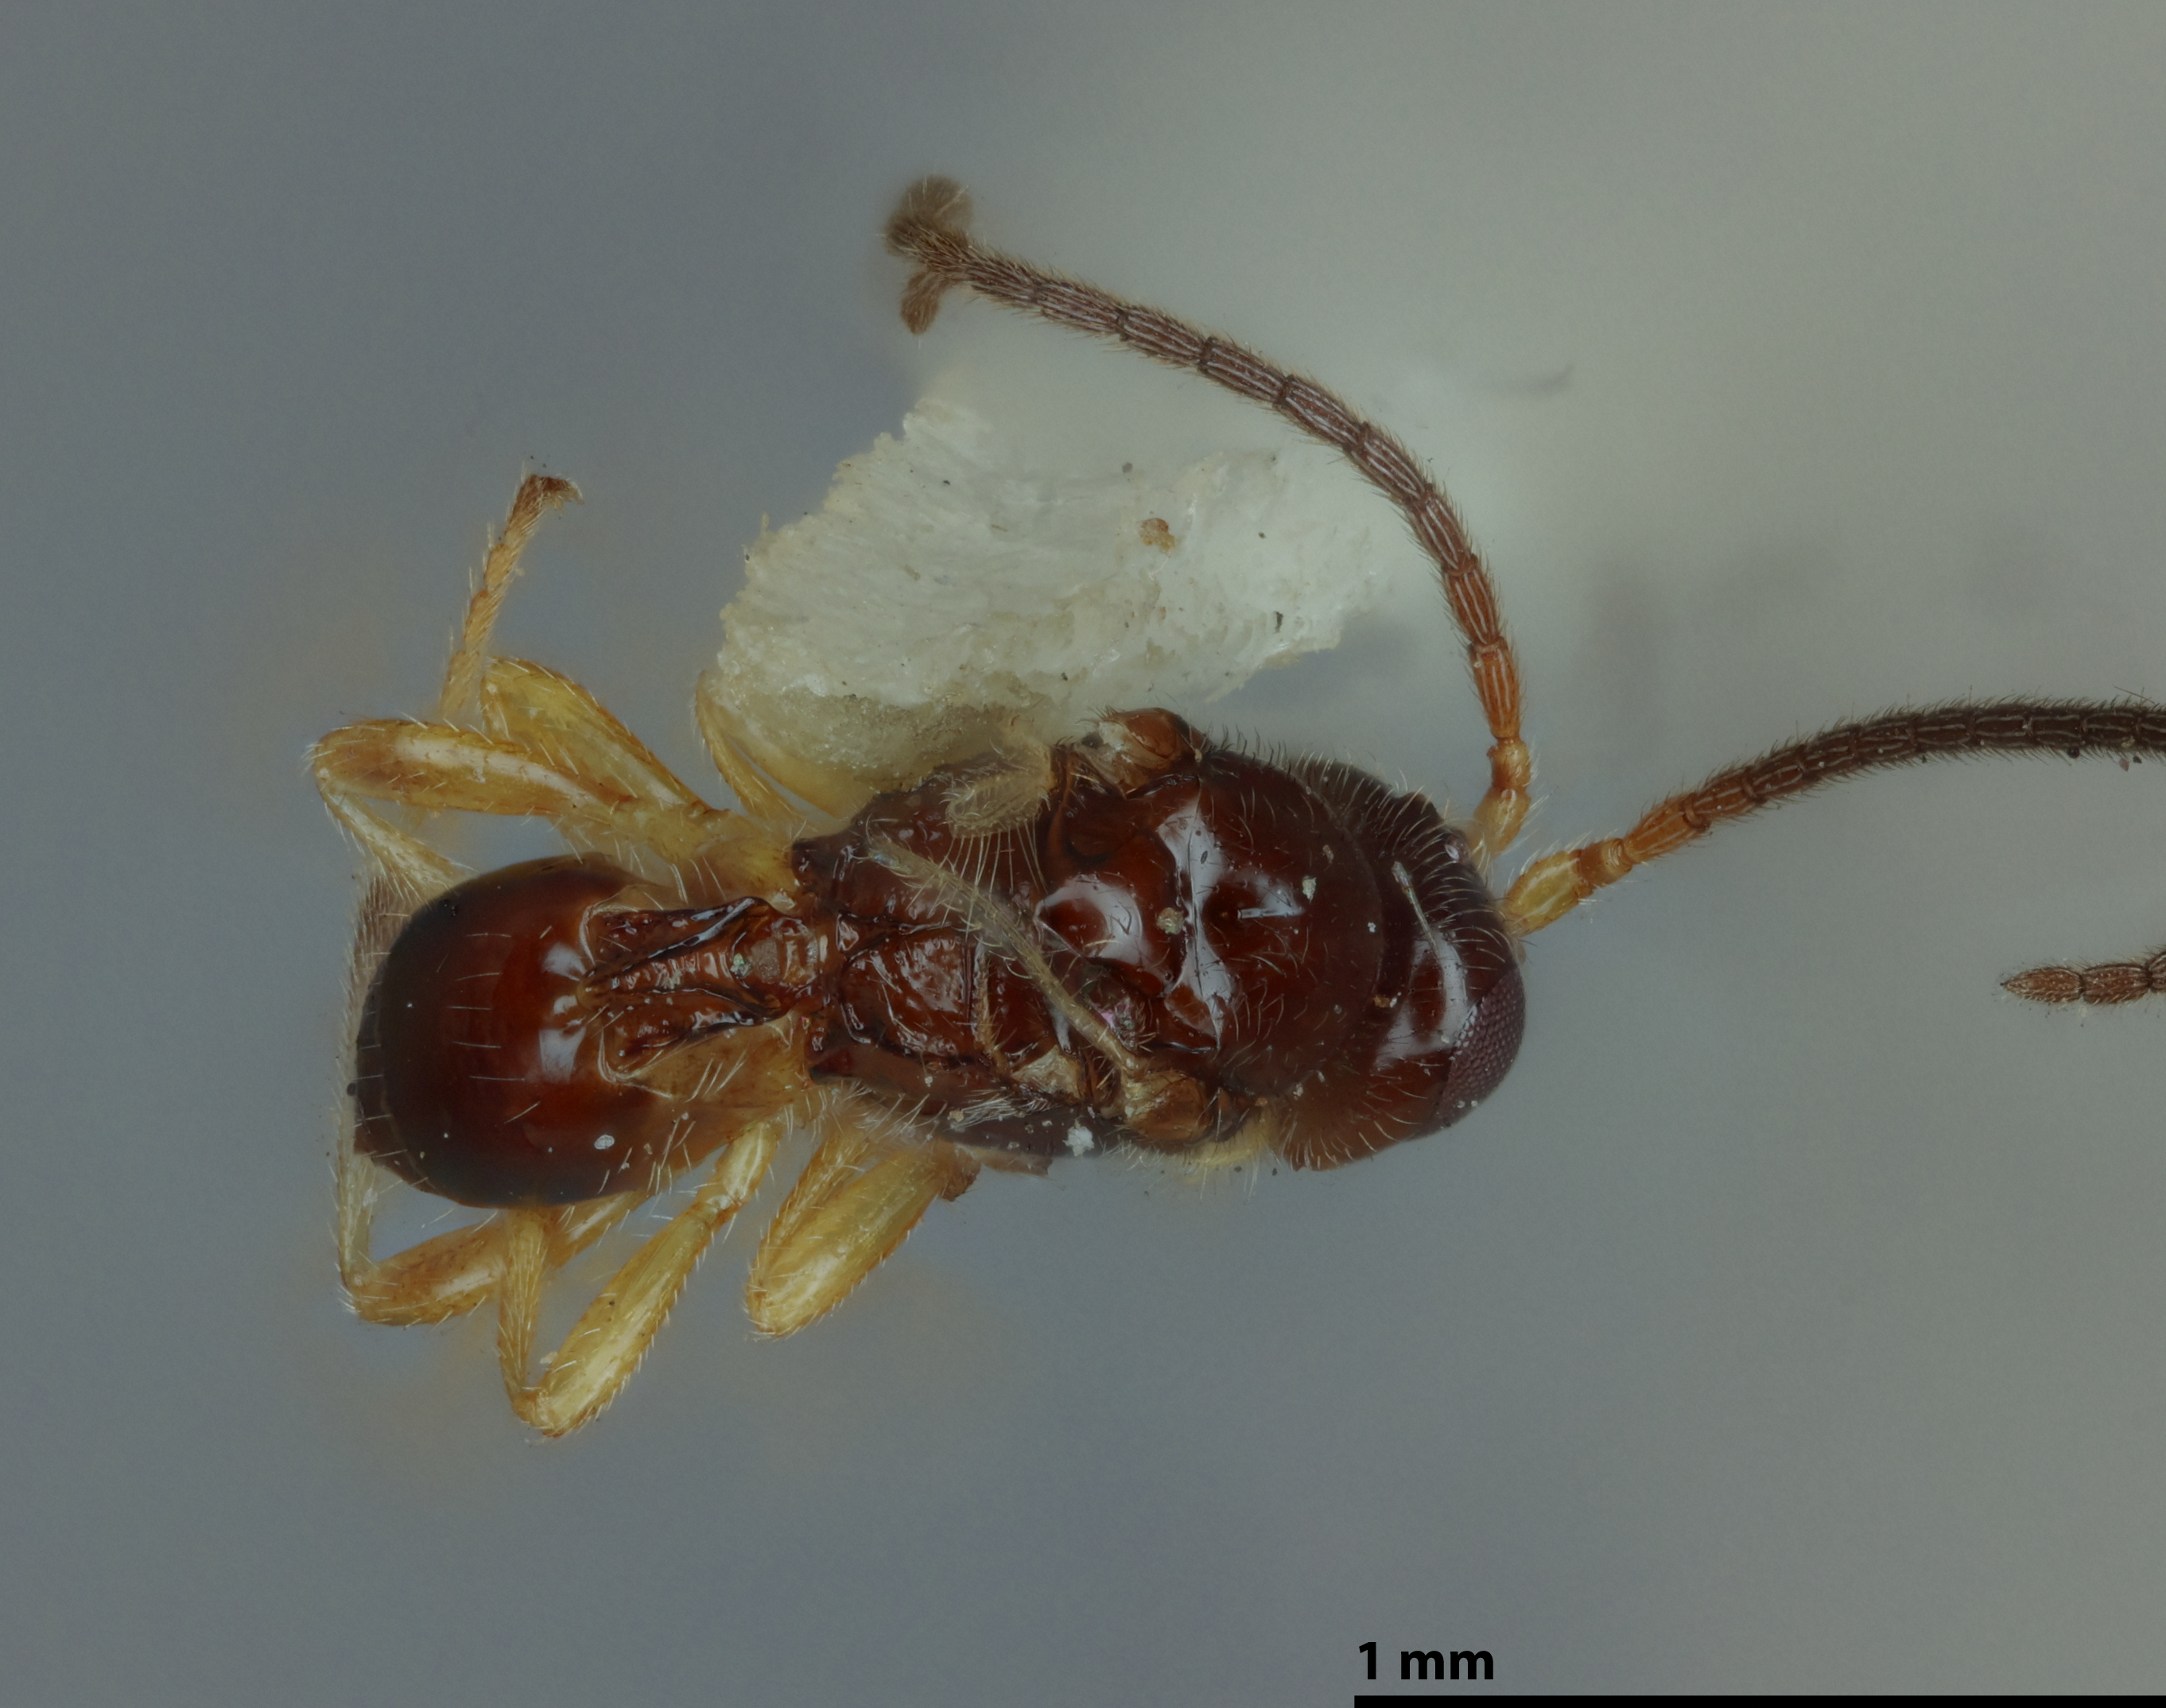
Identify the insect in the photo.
Parachasma riopereneum
